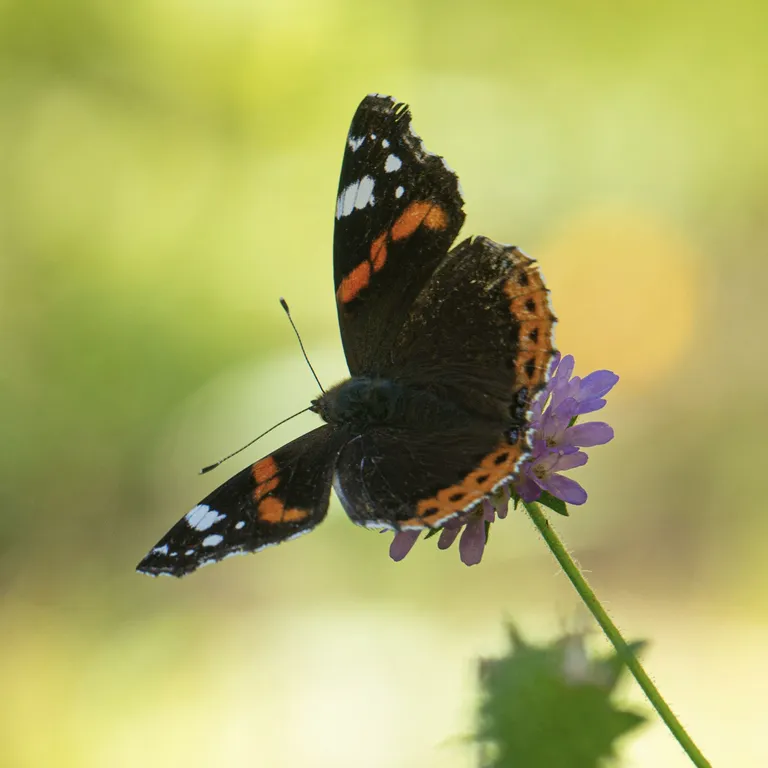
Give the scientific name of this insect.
Vanessa atalanta
